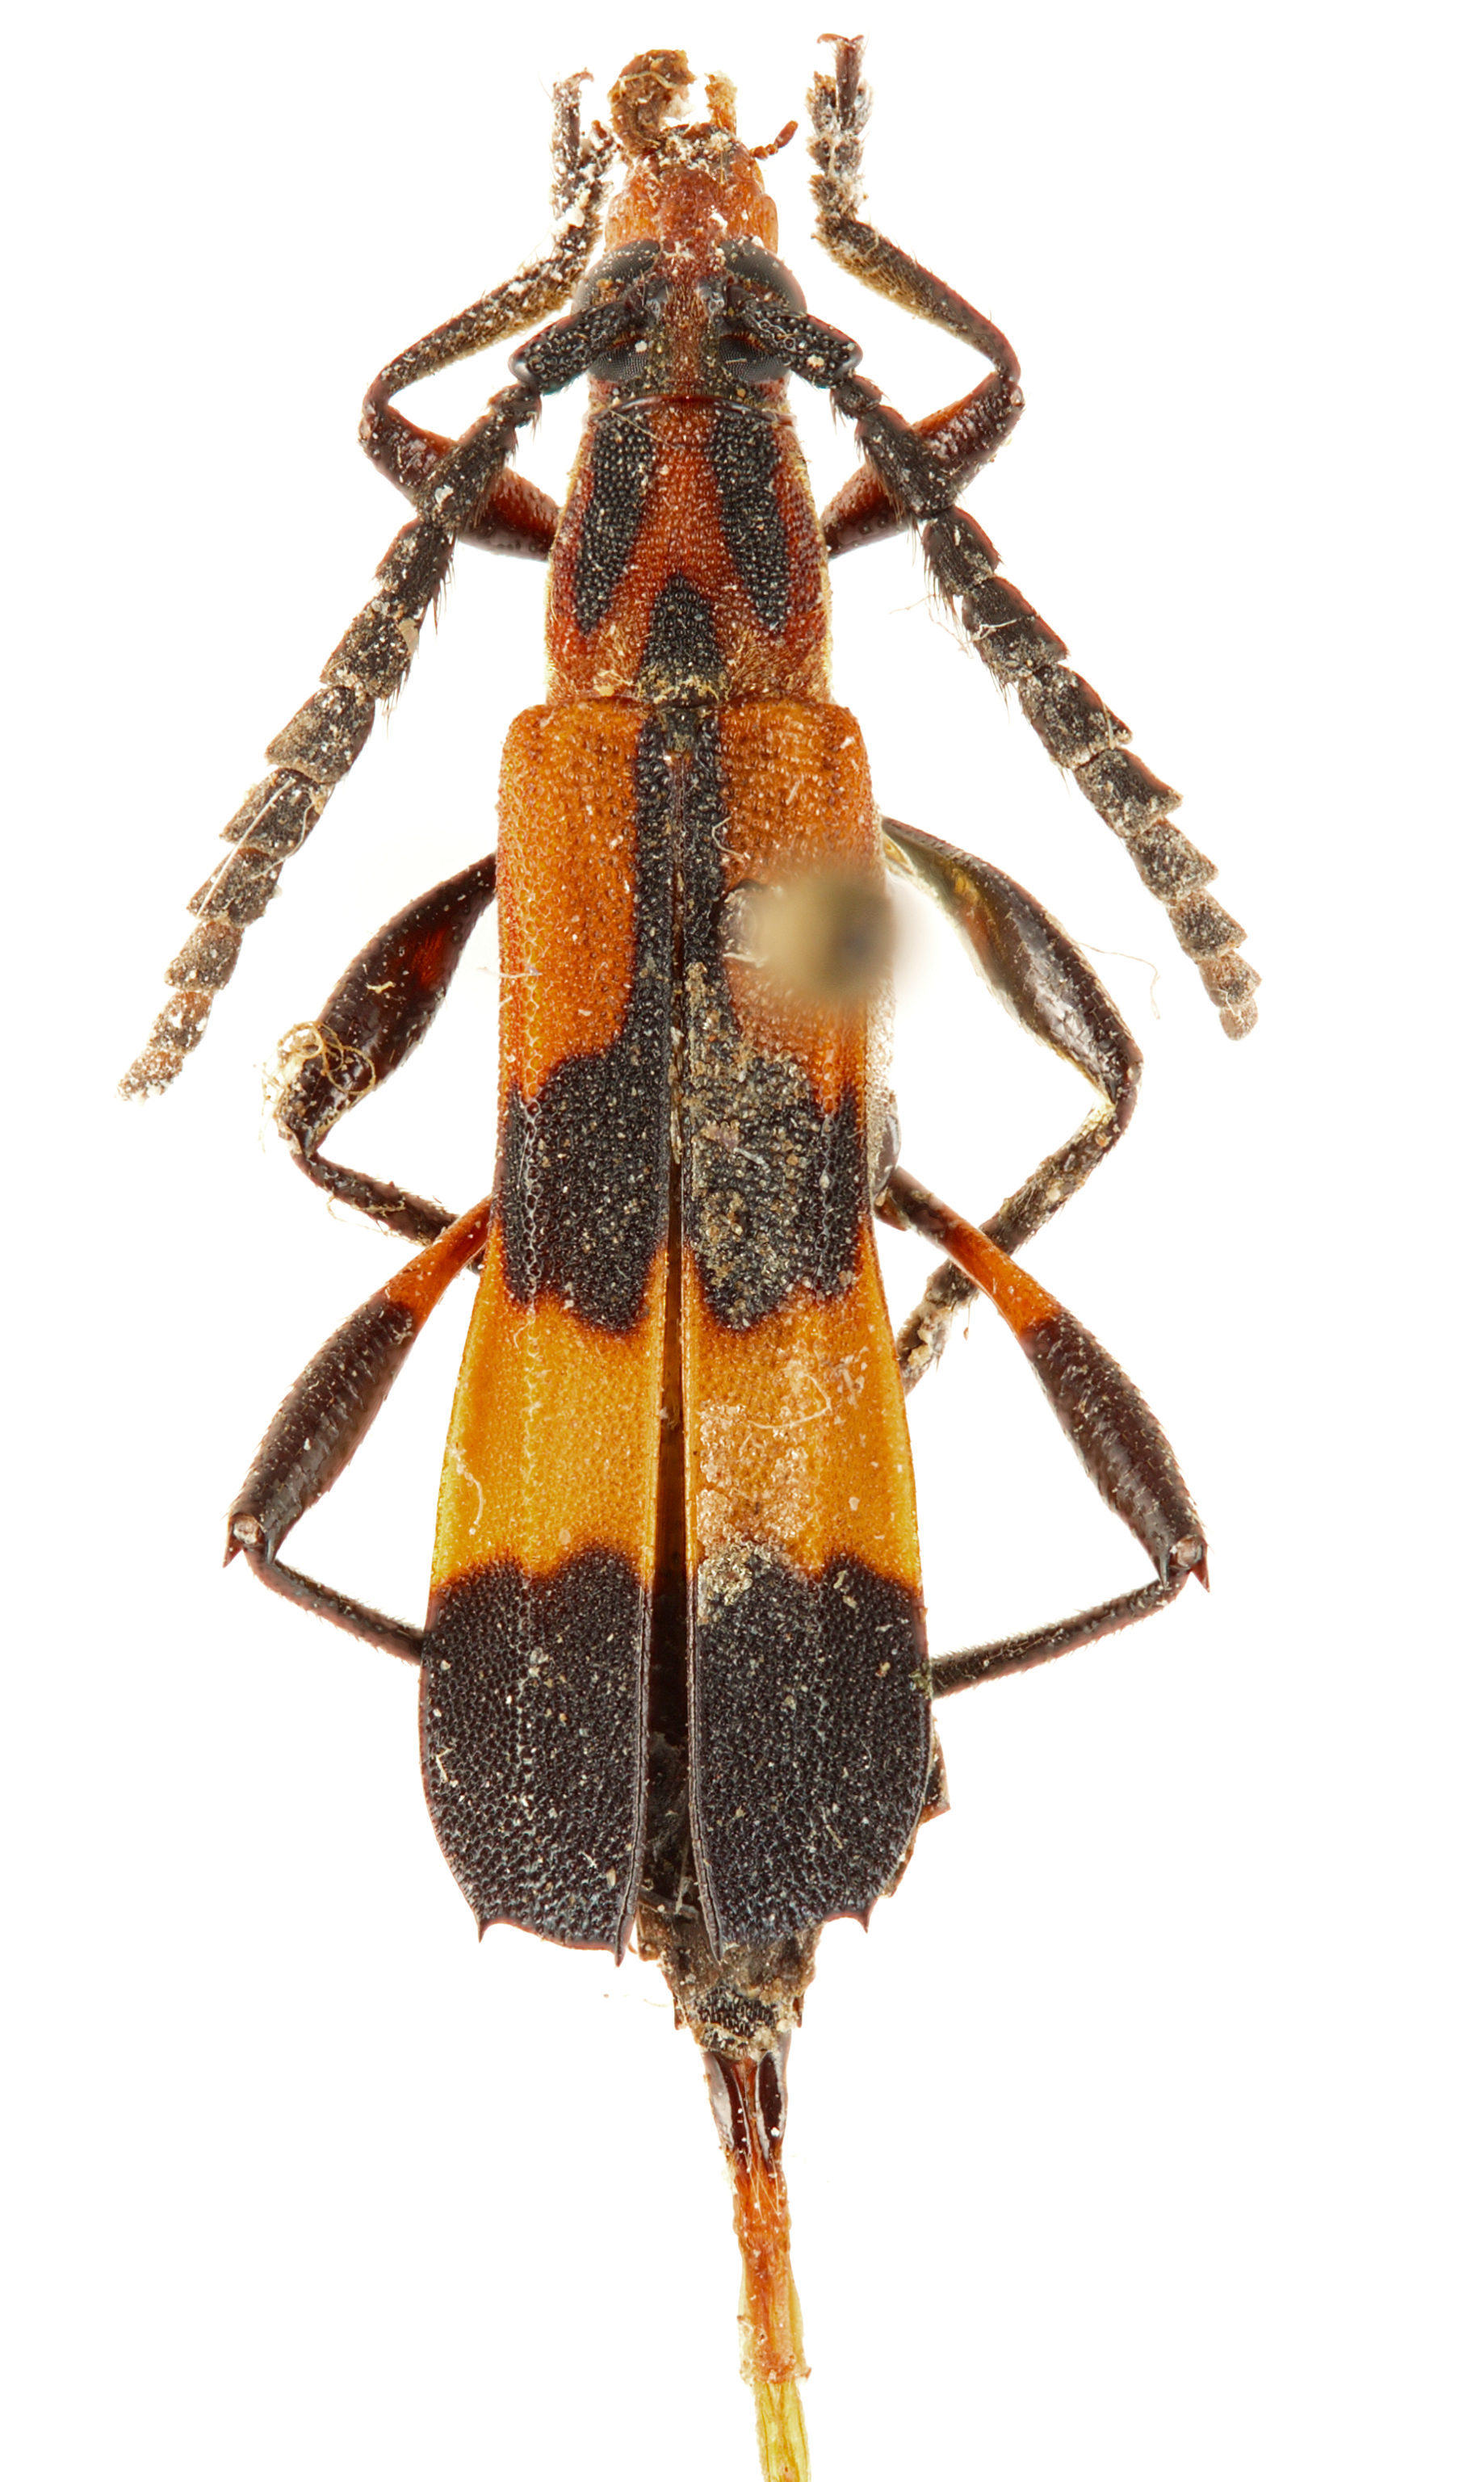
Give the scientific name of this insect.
Aechmutes armatus
